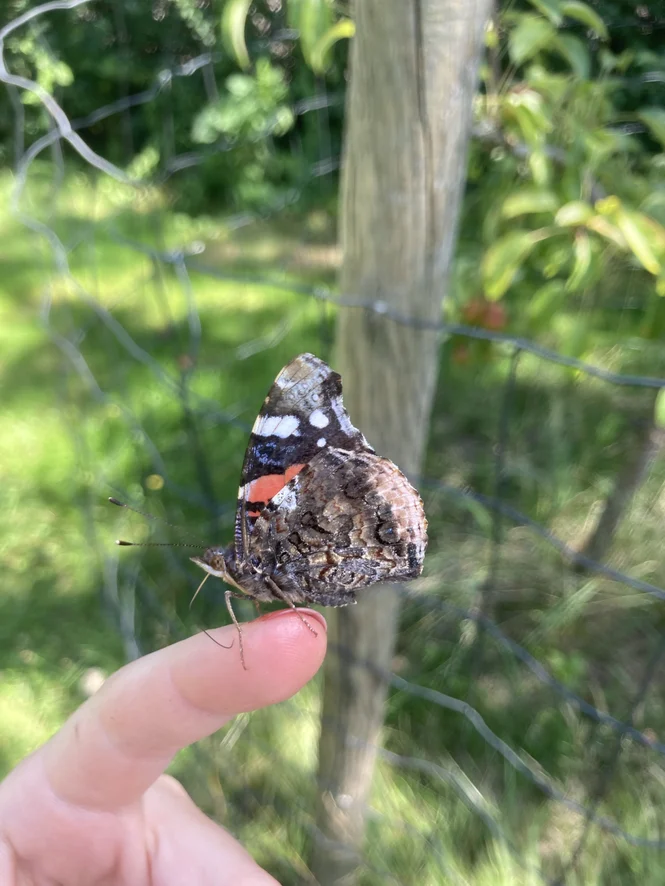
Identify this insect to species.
Vanessa atalanta
